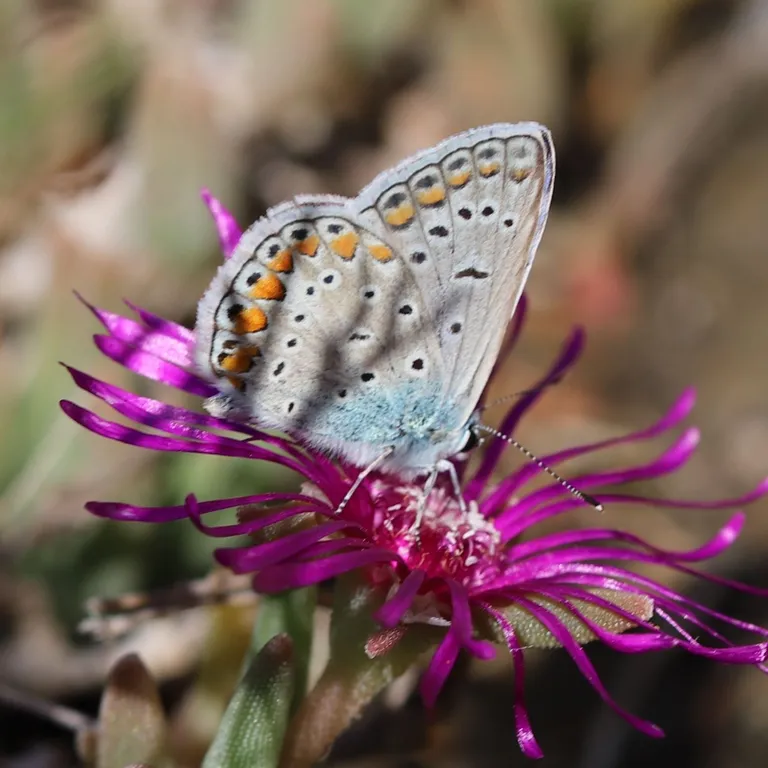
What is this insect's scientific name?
Polyommatus icarus
